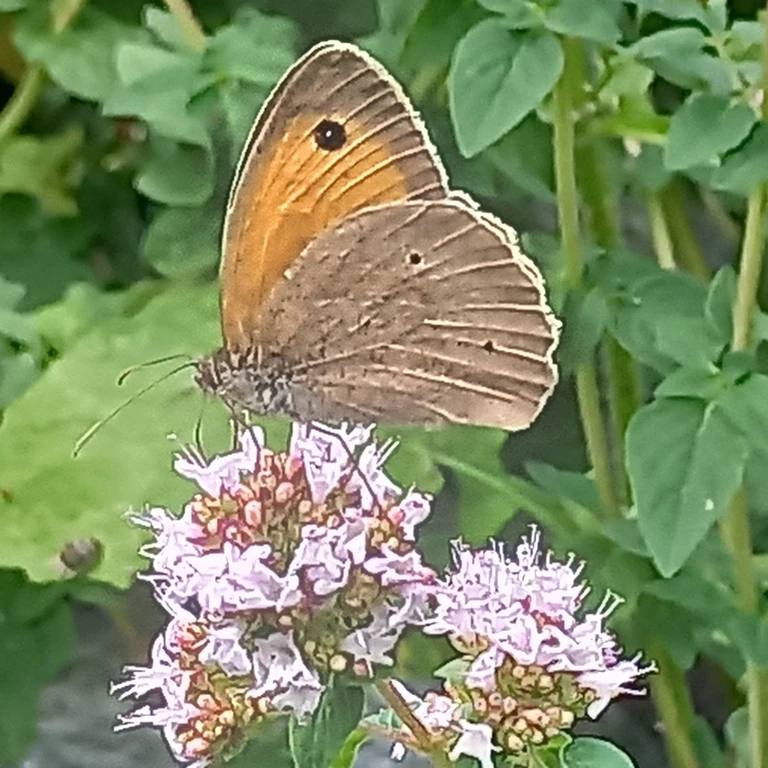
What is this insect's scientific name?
Maniola jurtina
